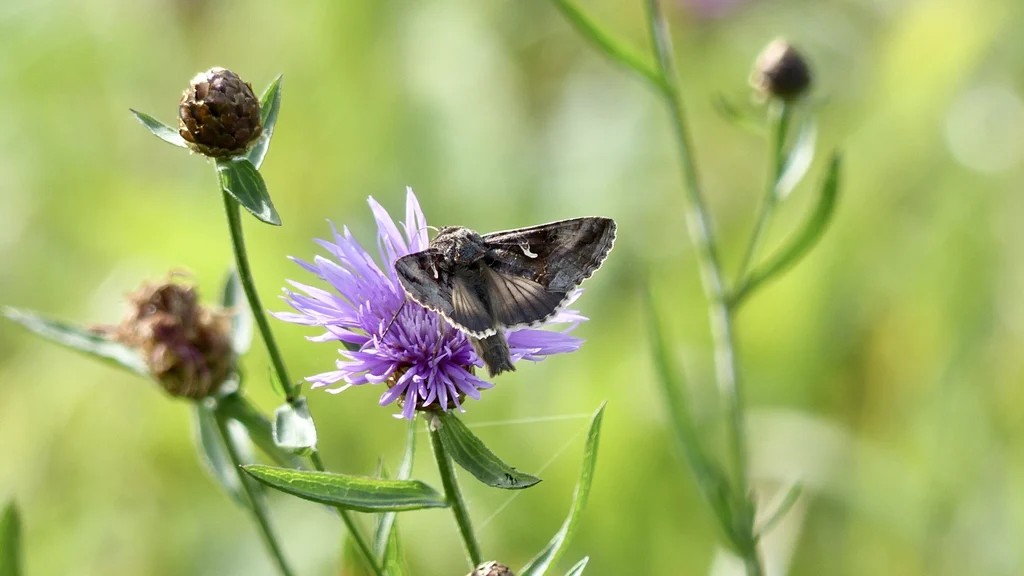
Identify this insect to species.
Autographa gamma
